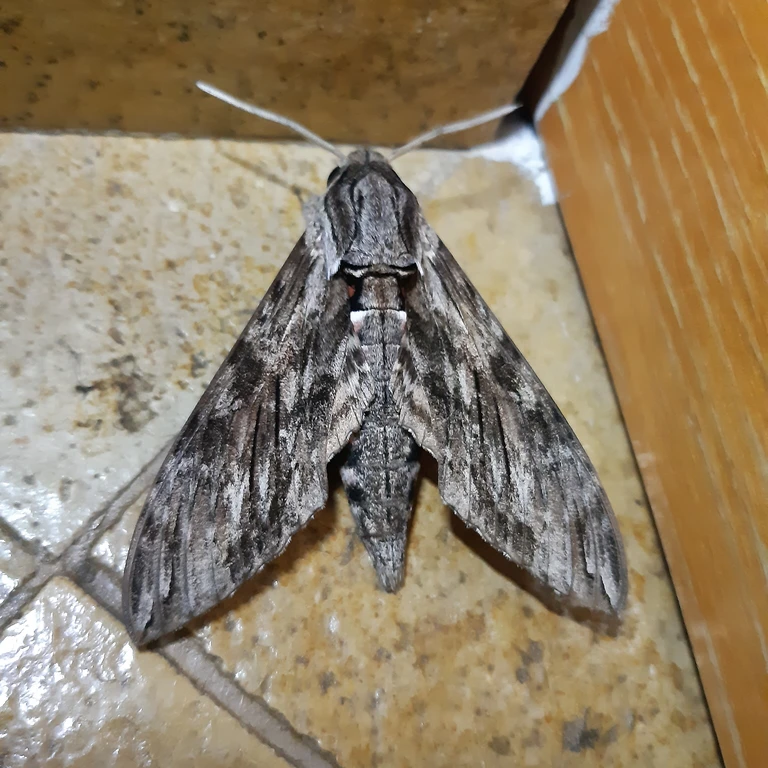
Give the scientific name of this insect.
Agrius convolvuli
